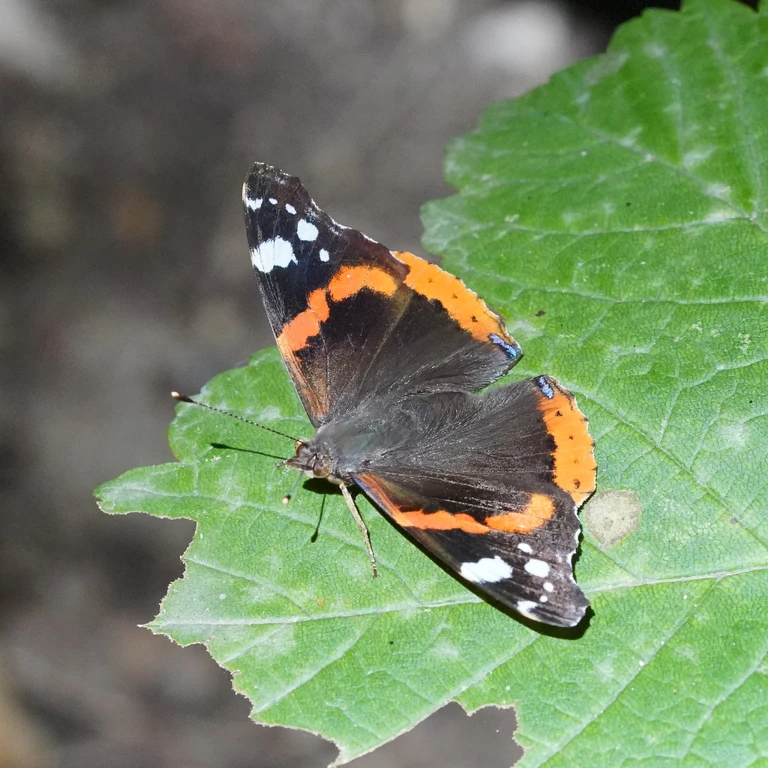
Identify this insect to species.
Vanessa atalanta
